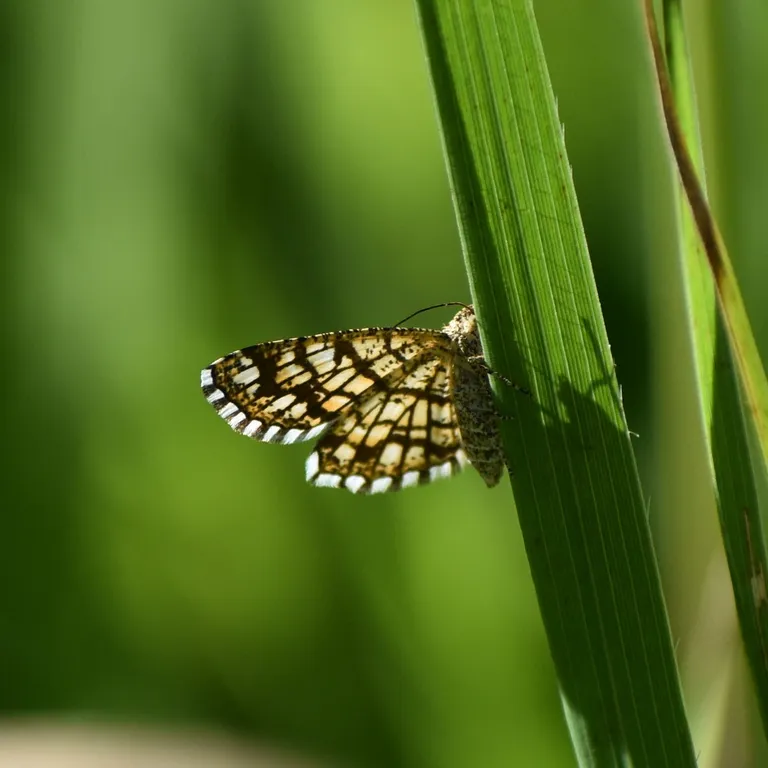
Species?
Chiasmia clathrata
